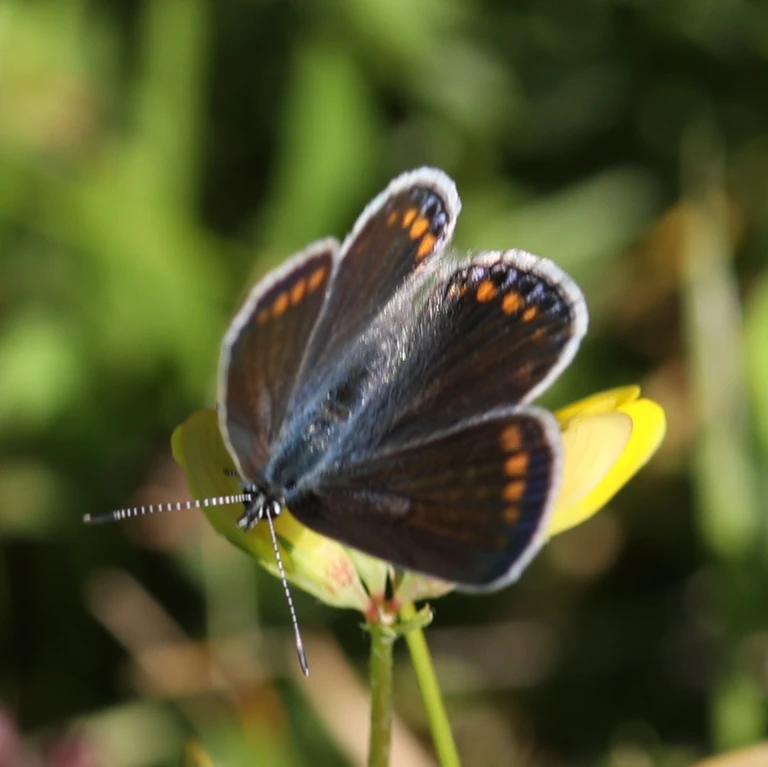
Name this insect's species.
Polyommatus icarus
